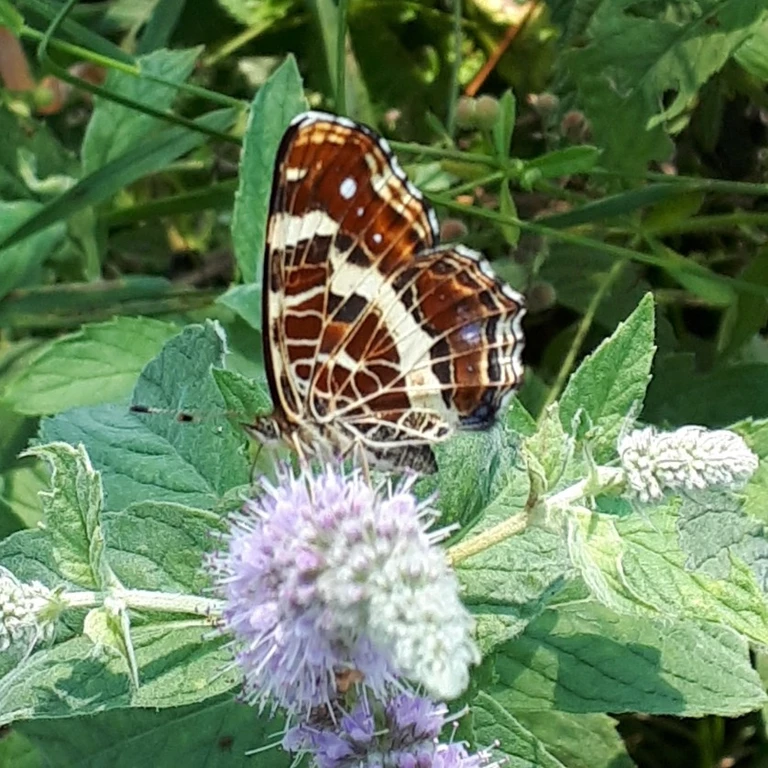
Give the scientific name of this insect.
Araschnia levana
